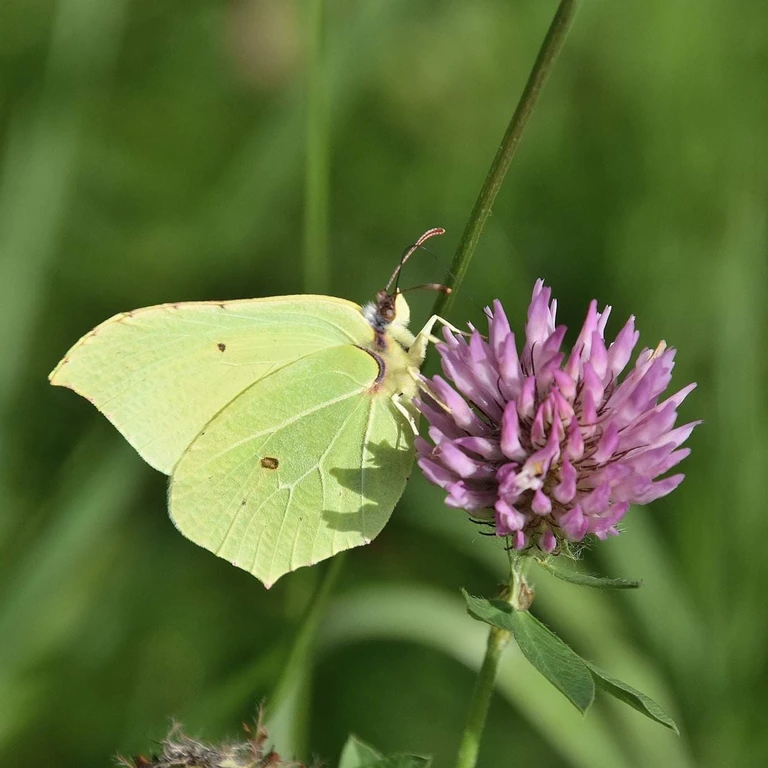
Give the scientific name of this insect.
Gonepteryx rhamni
